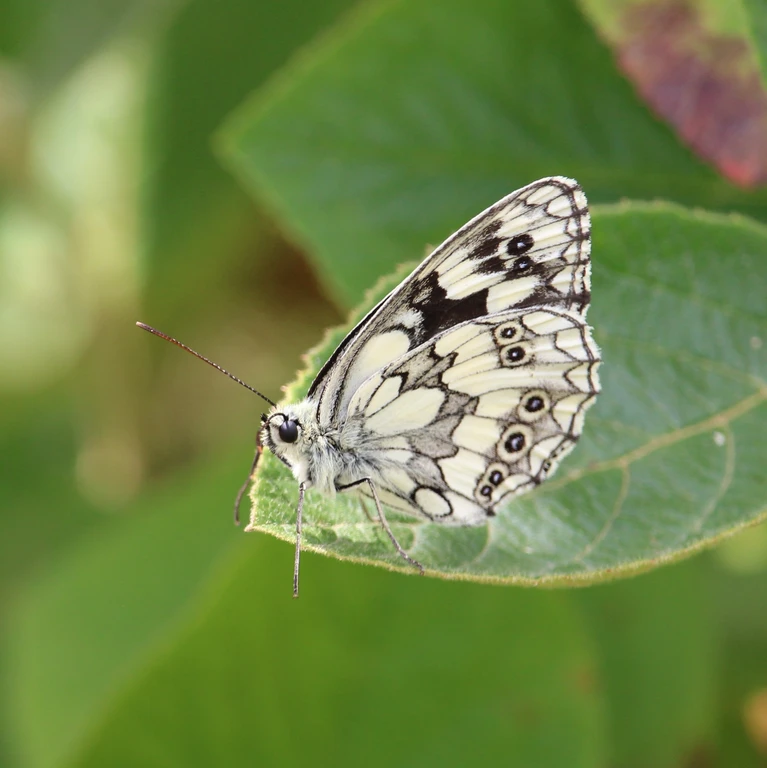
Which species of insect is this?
Melanargia galathea
